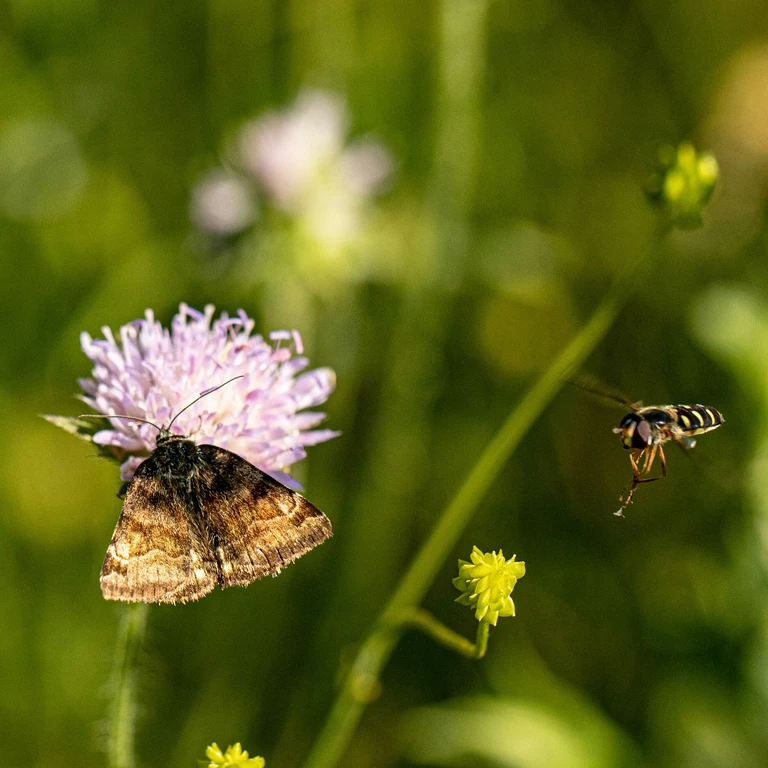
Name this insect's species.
Euclidia glyphica
